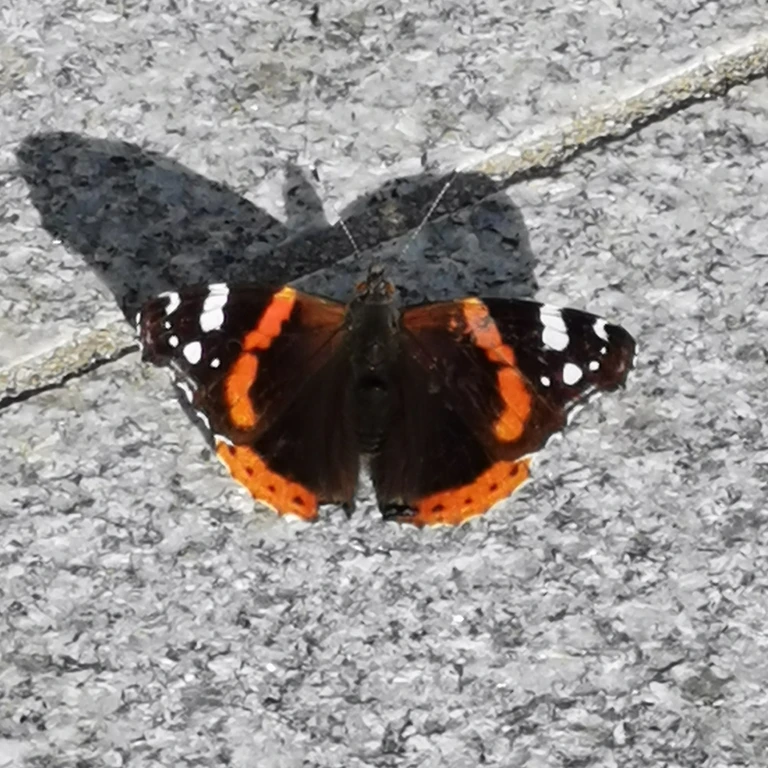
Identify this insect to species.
Vanessa atalanta
